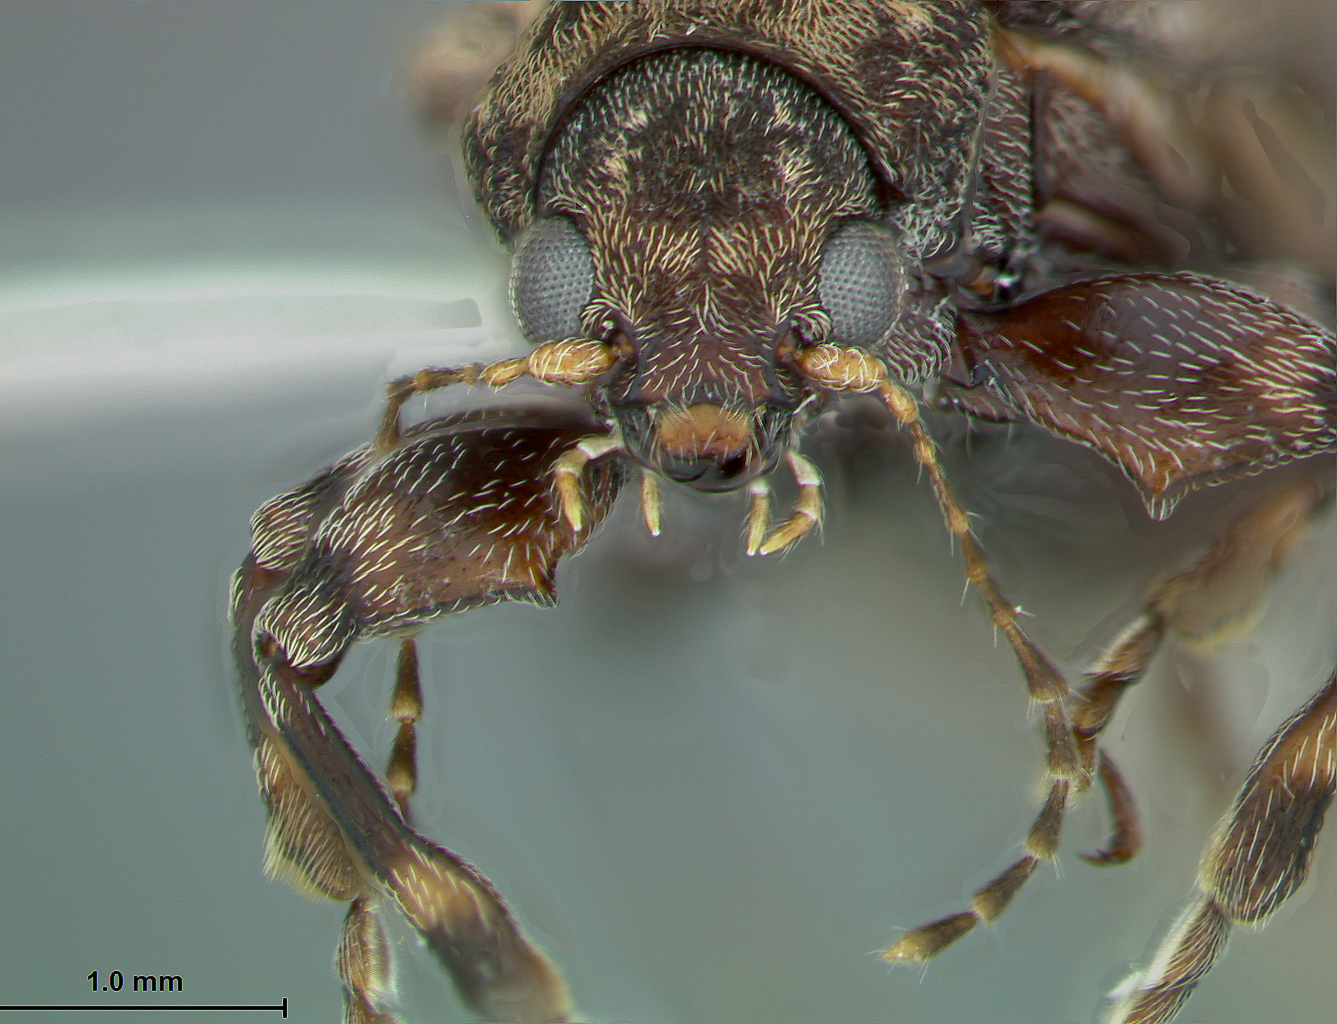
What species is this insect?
Xanthonia flavoannulata
